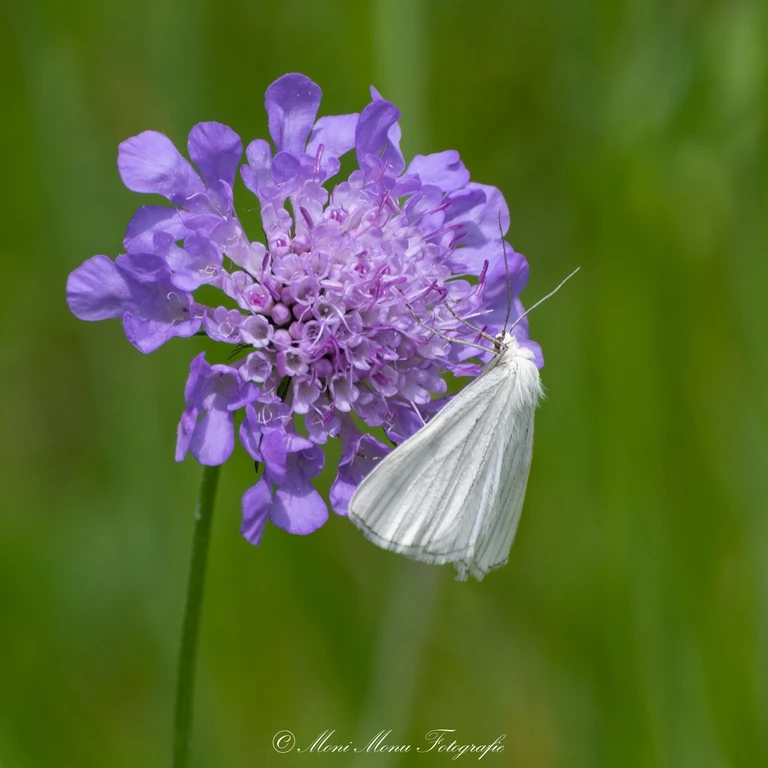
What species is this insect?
Siona lineata
